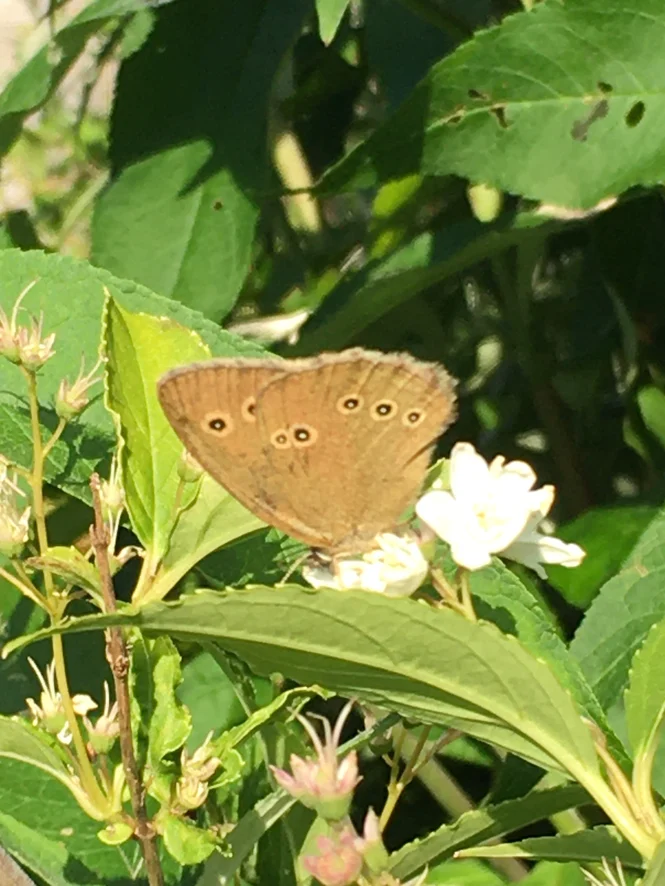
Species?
Aphantopus hyperantus
